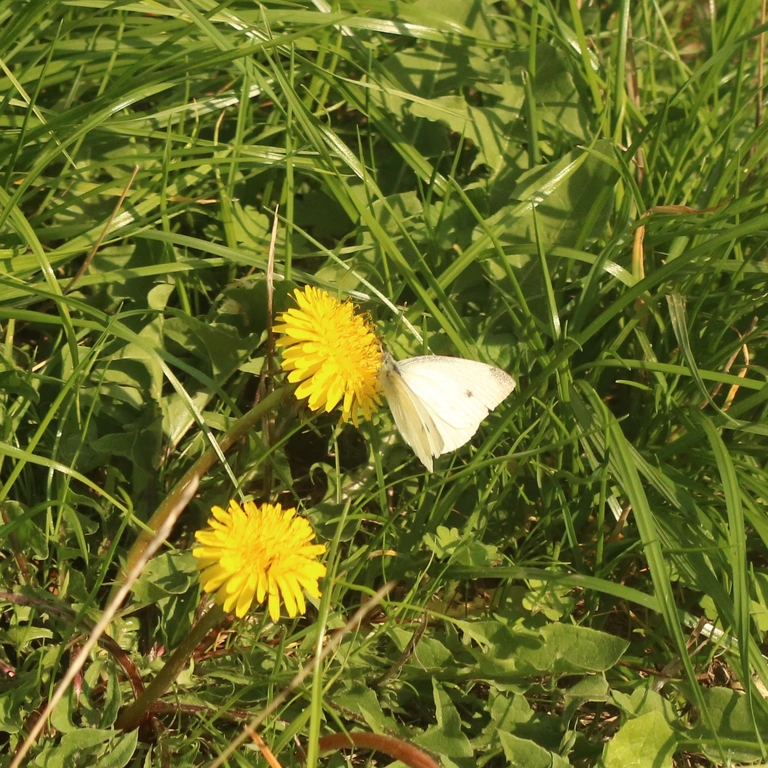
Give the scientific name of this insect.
Pieris rapae
